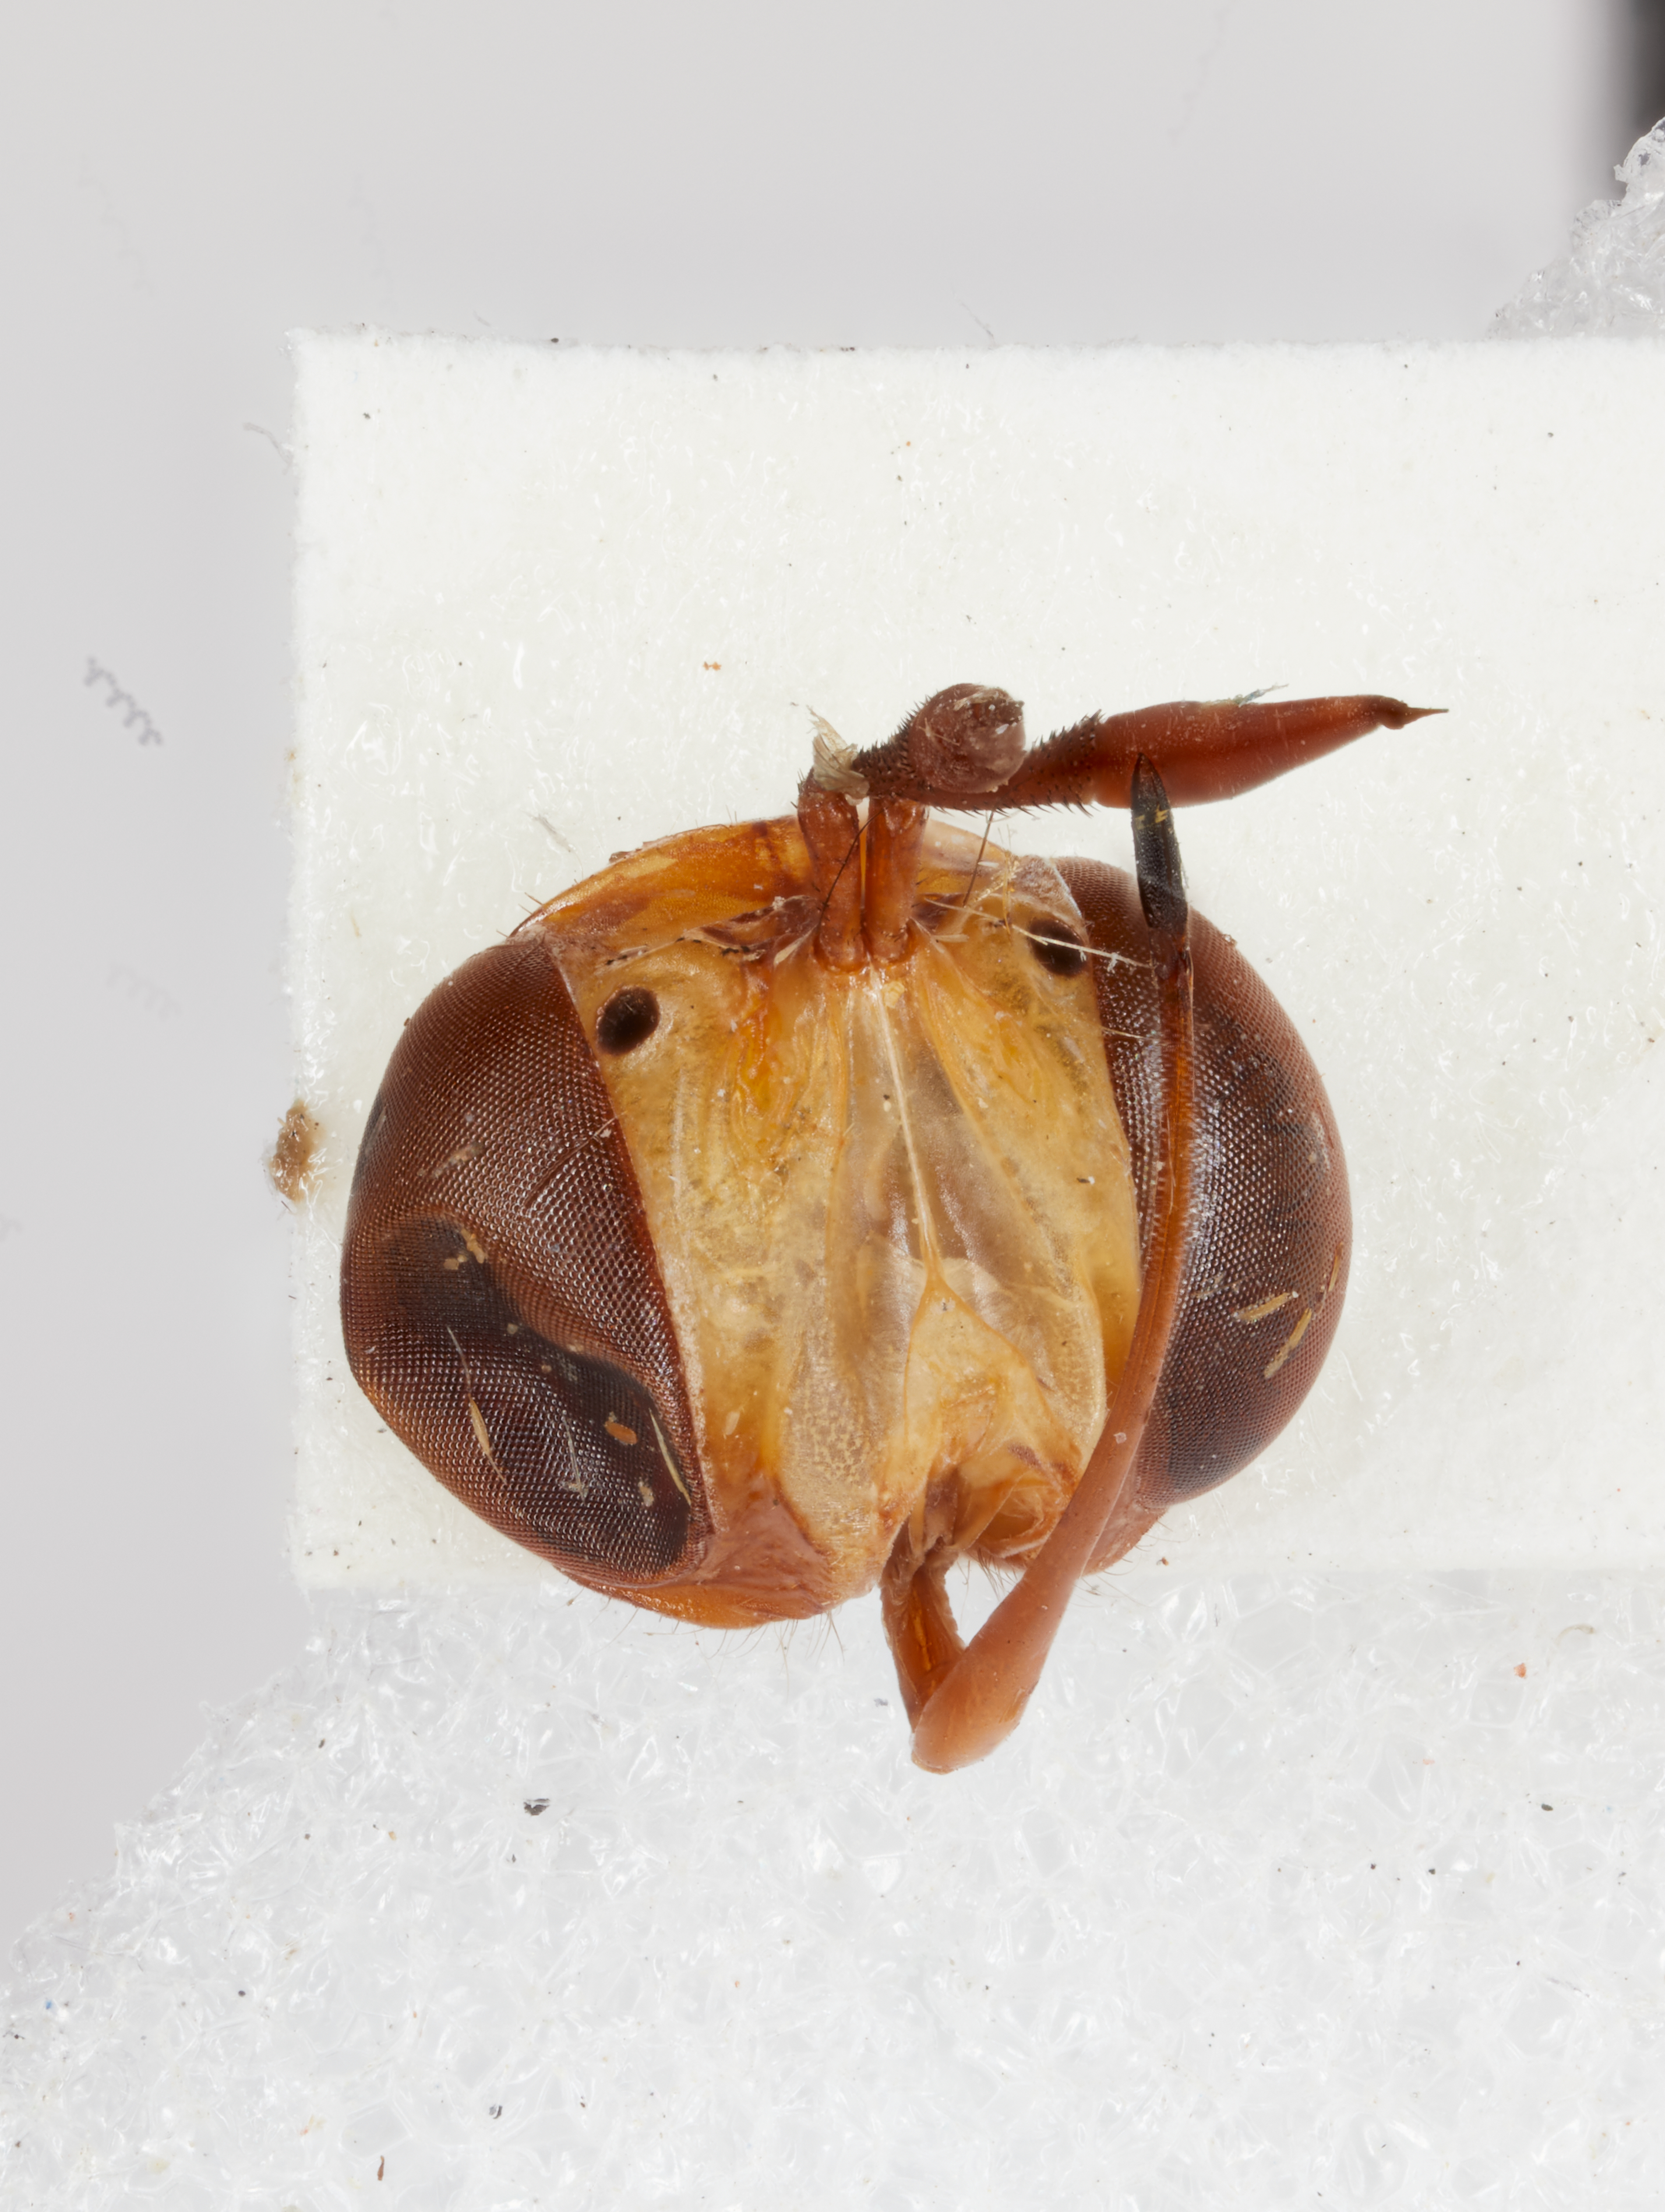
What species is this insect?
Conops rondanii
